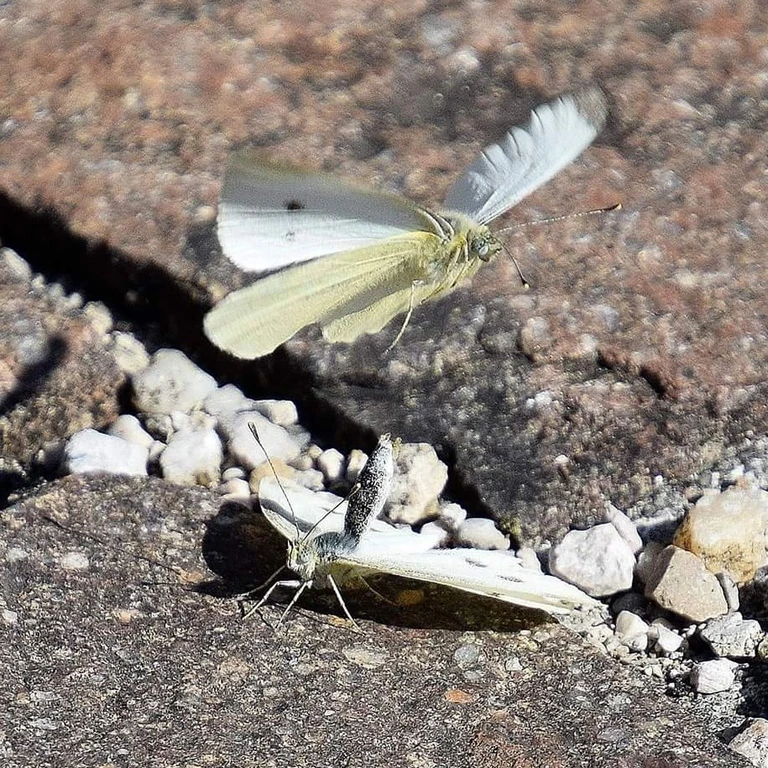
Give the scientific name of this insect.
Pieris rapae
